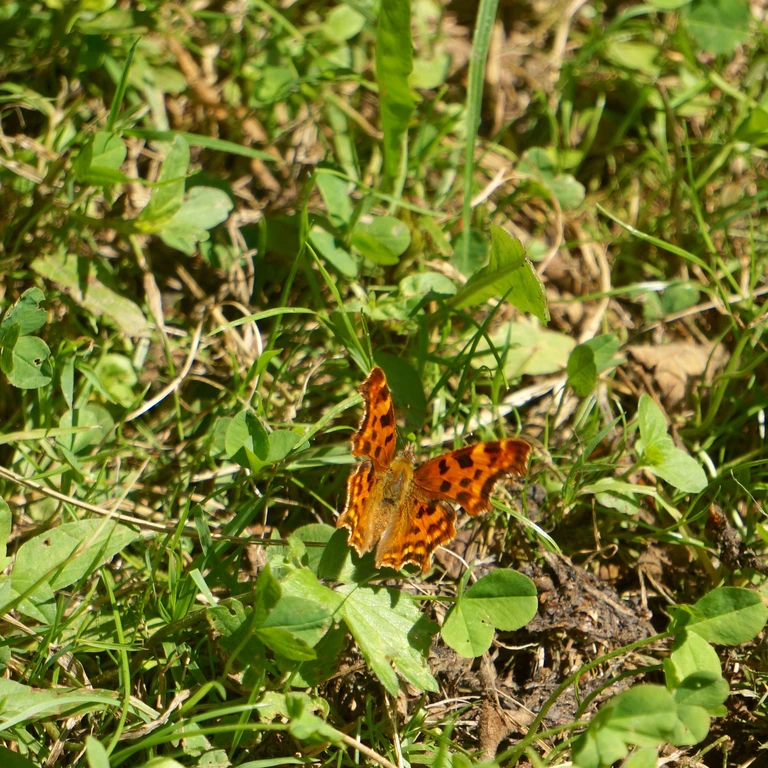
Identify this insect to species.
Polygonia c-album
